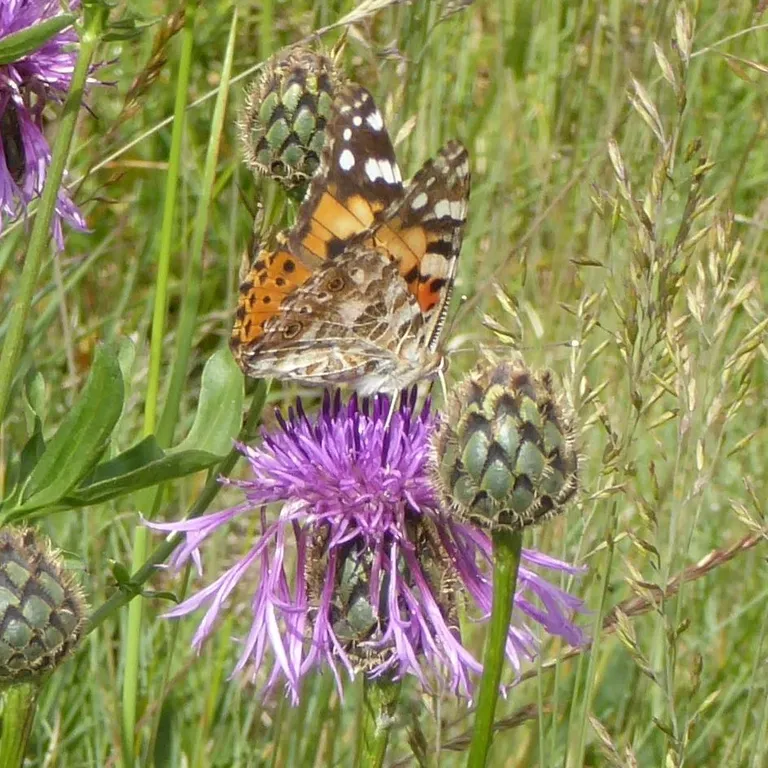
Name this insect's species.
Vanessa cardui
